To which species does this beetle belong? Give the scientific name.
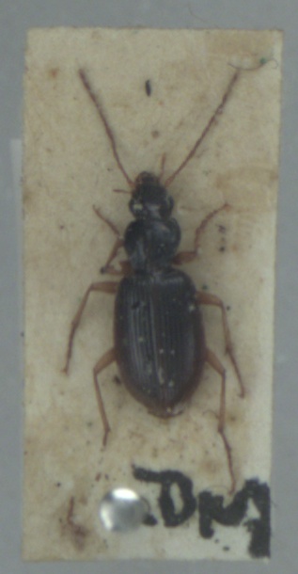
Paranchus albipes
